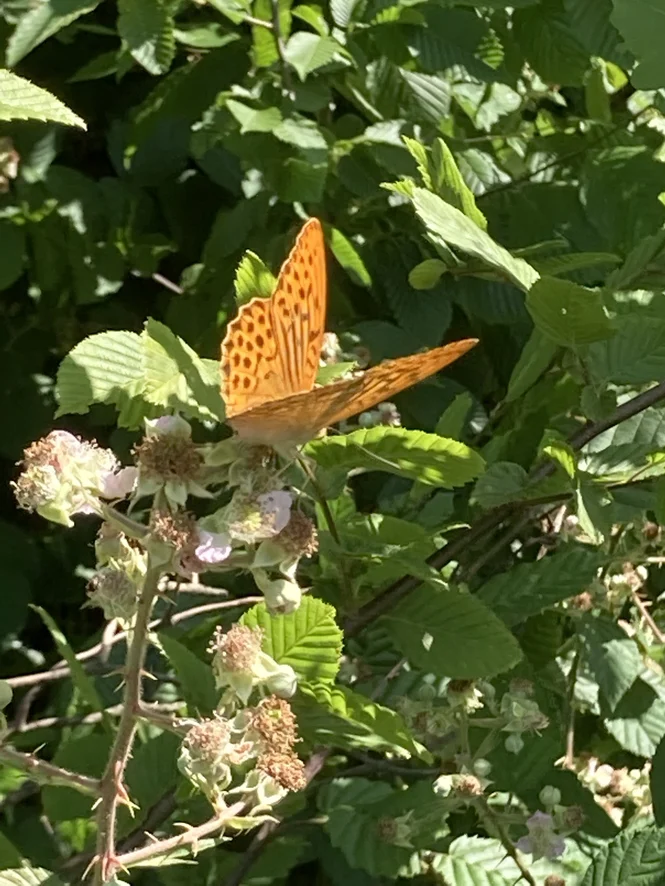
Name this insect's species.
Argynnis paphia
